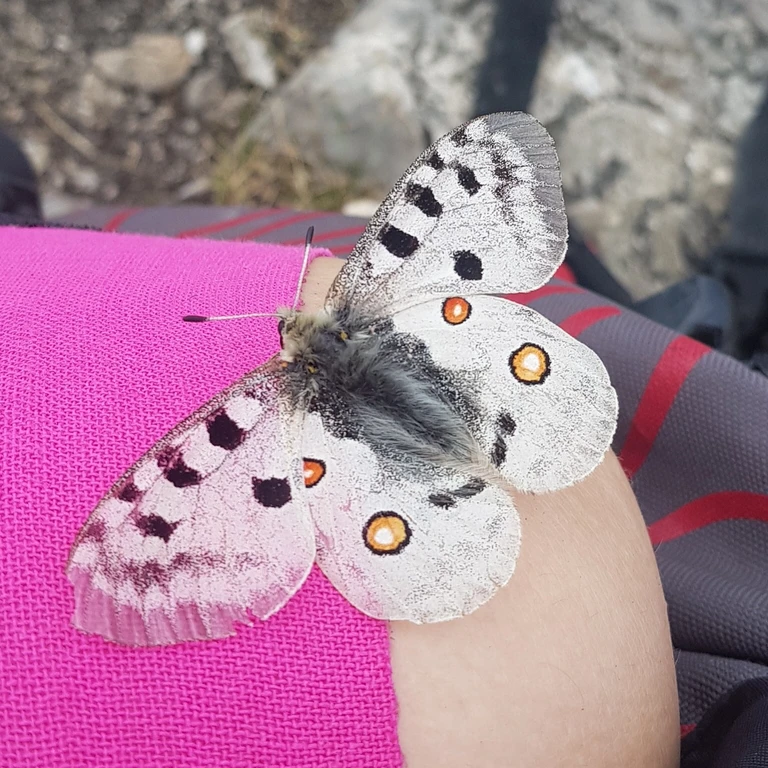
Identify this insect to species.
Parnassius apollo
